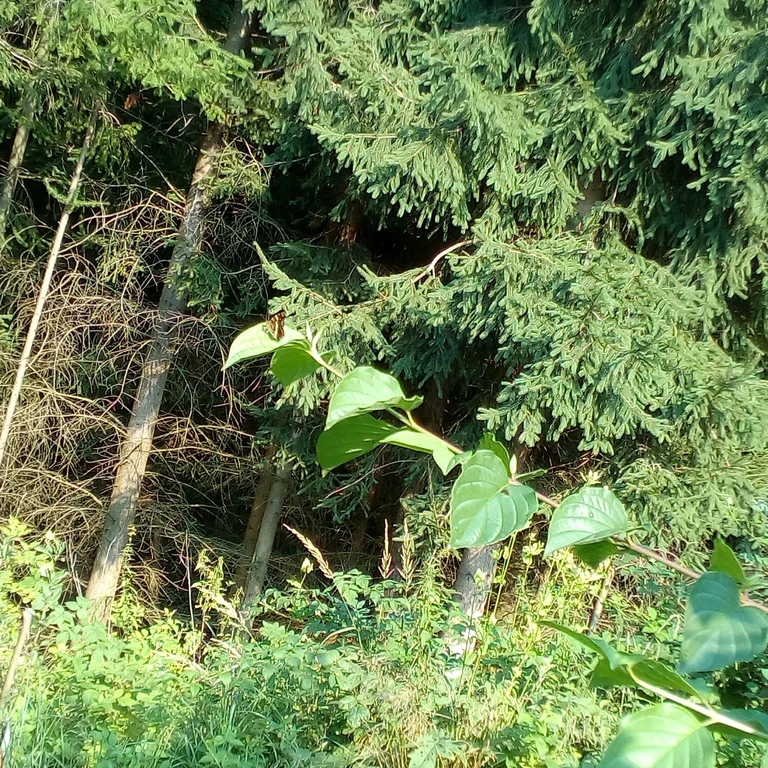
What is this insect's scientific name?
Araschnia levana
